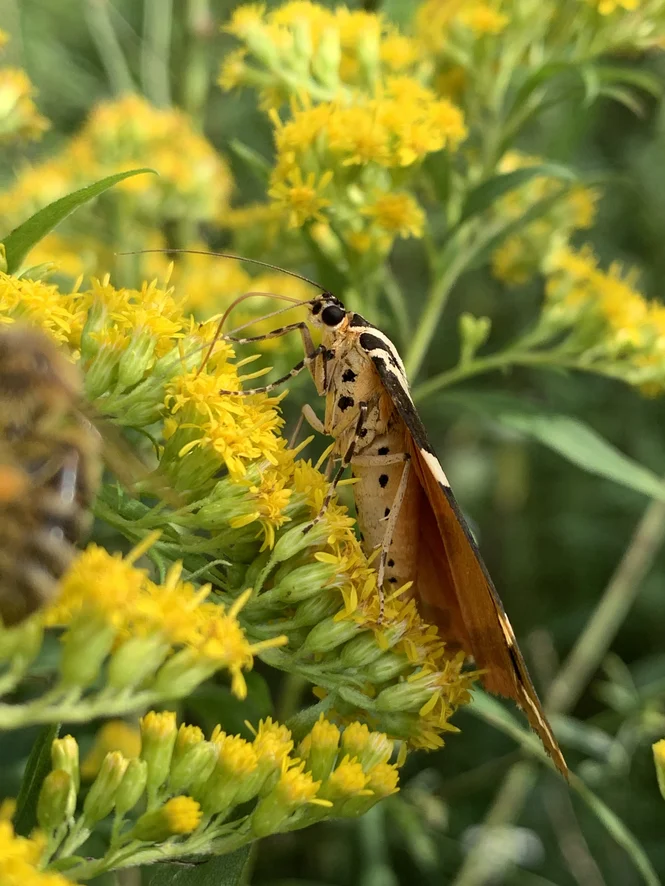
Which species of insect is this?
Euplagia quadripunctaria
